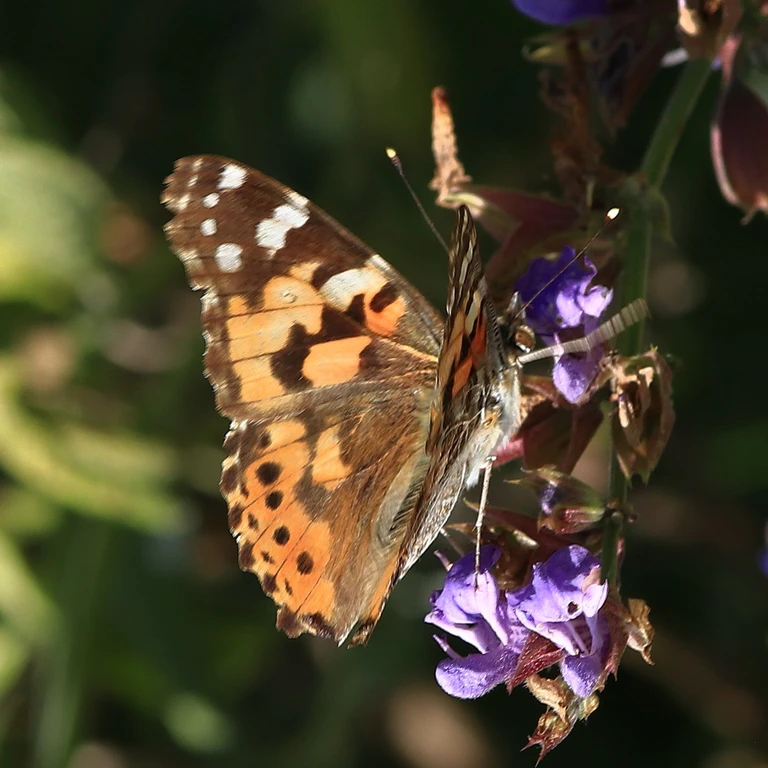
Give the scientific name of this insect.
Vanessa cardui
